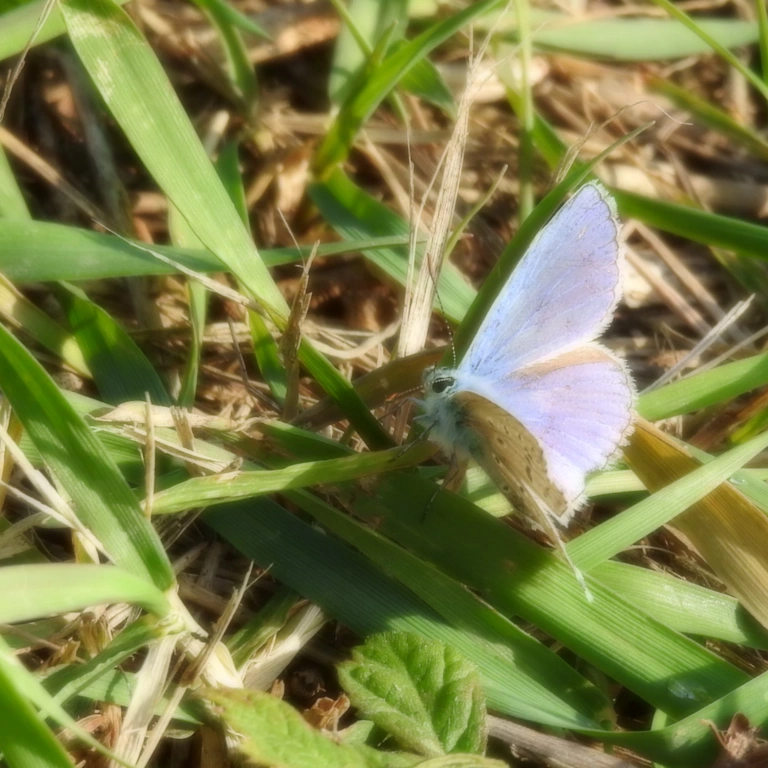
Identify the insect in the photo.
Polyommatus icarus
